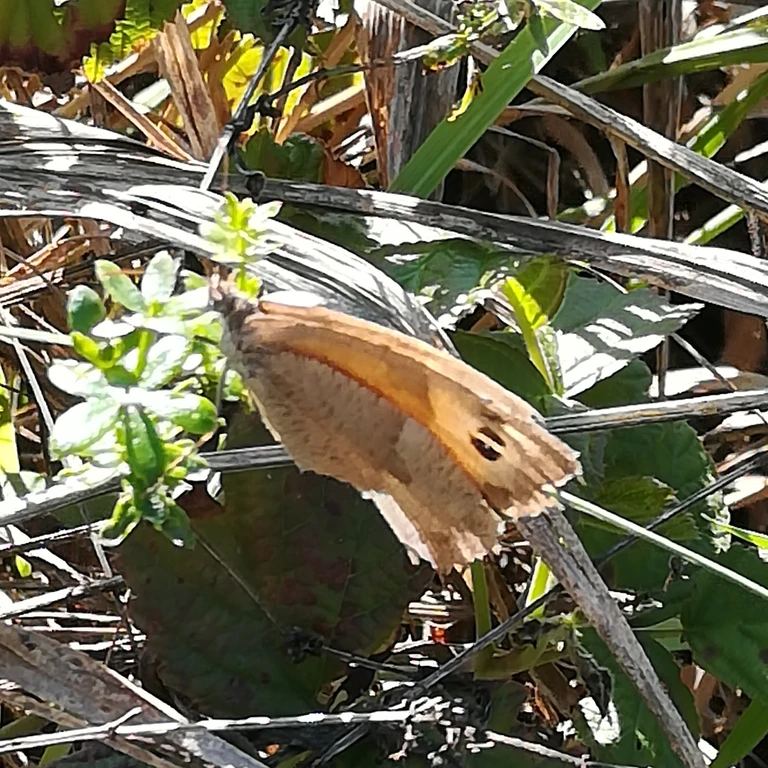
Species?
Maniola jurtina
